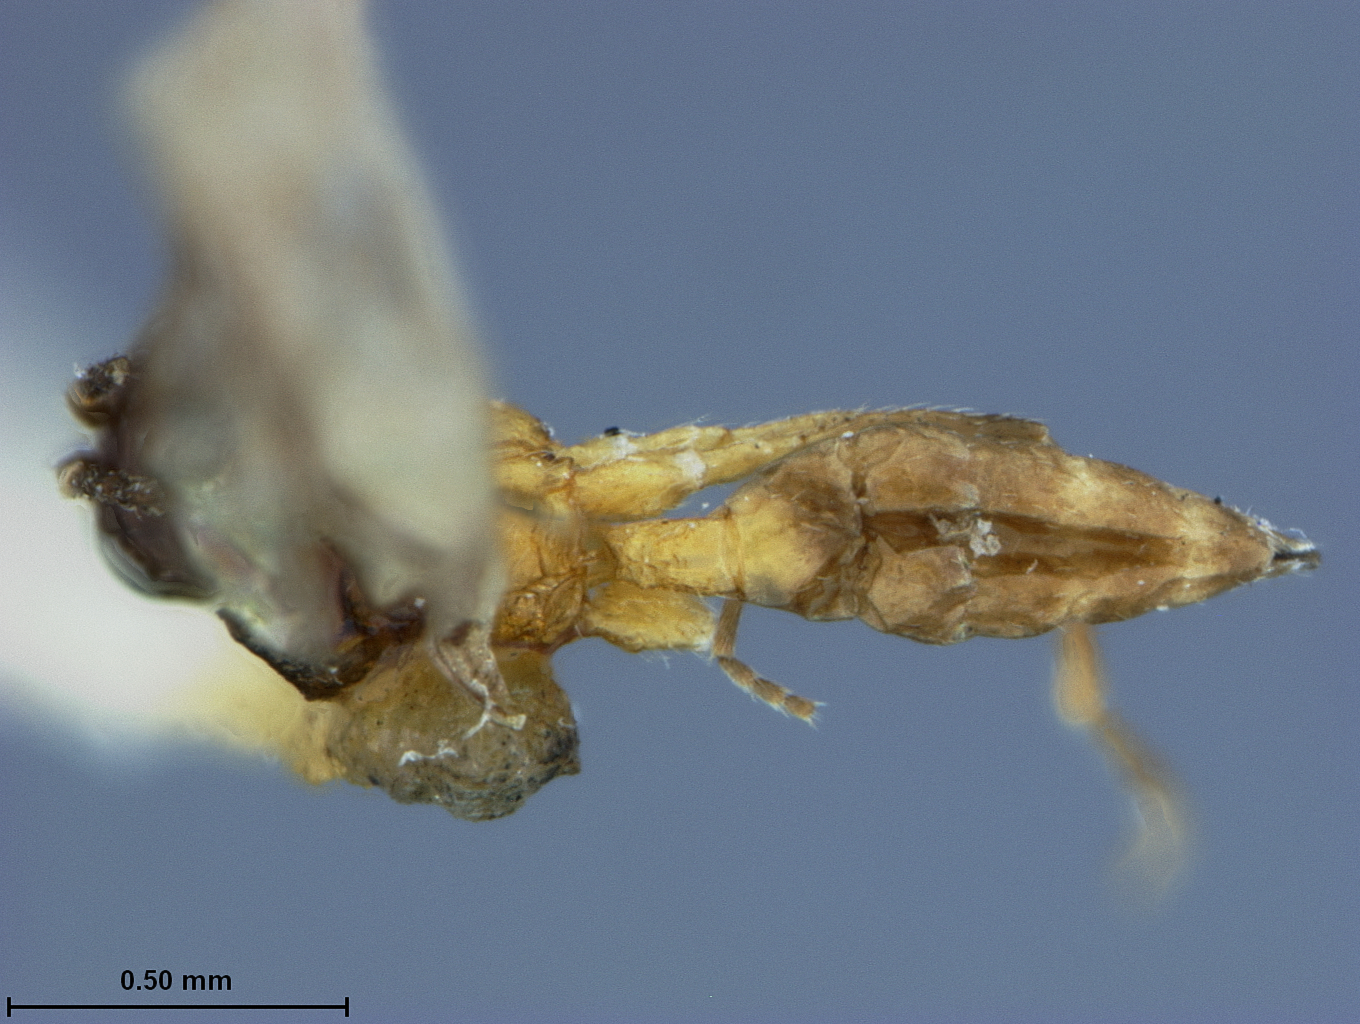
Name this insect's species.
Aphidius pallidus
